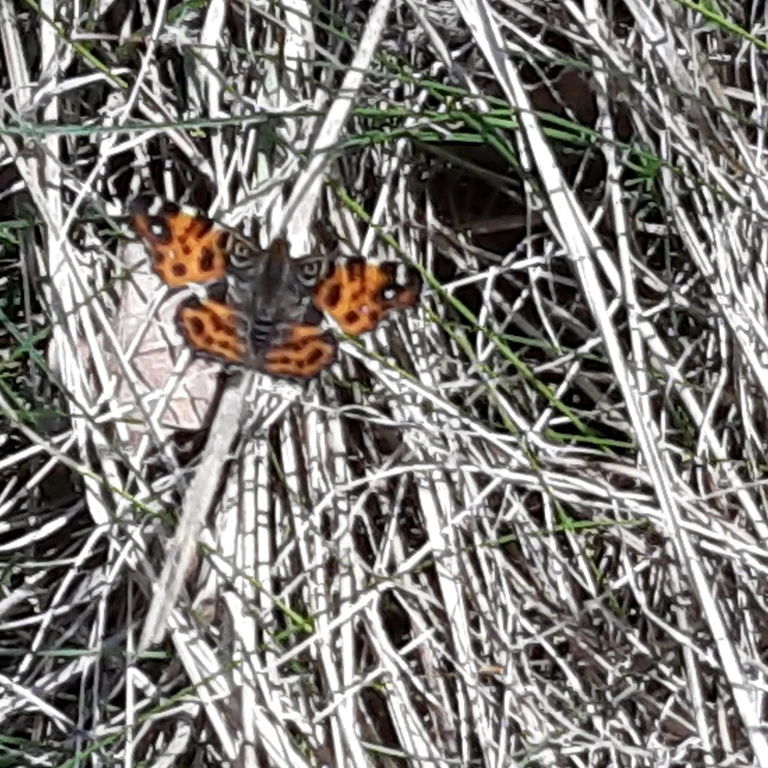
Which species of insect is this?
Araschnia levana
